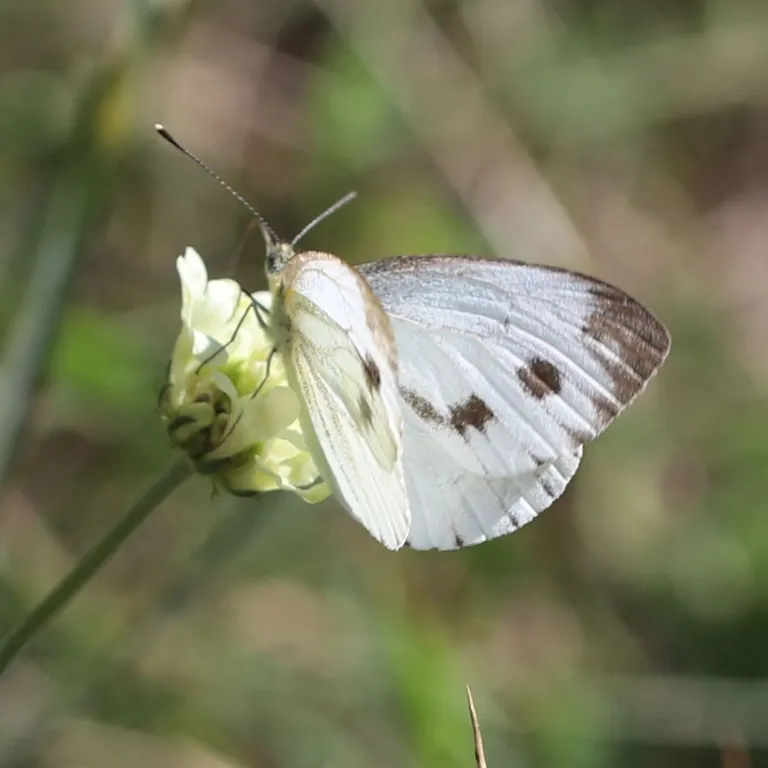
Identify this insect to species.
Pieris napi
